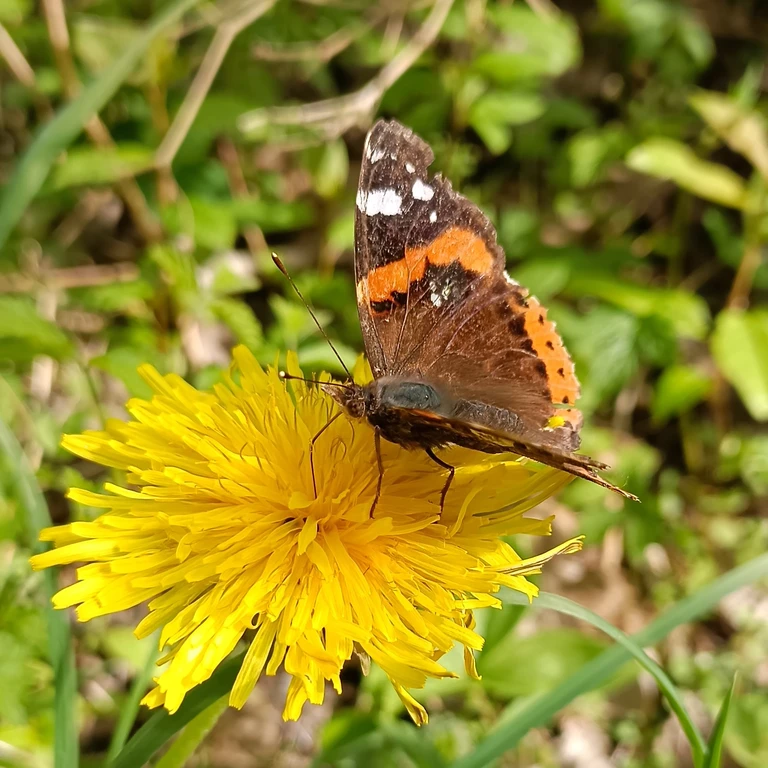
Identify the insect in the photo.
Vanessa atalanta
